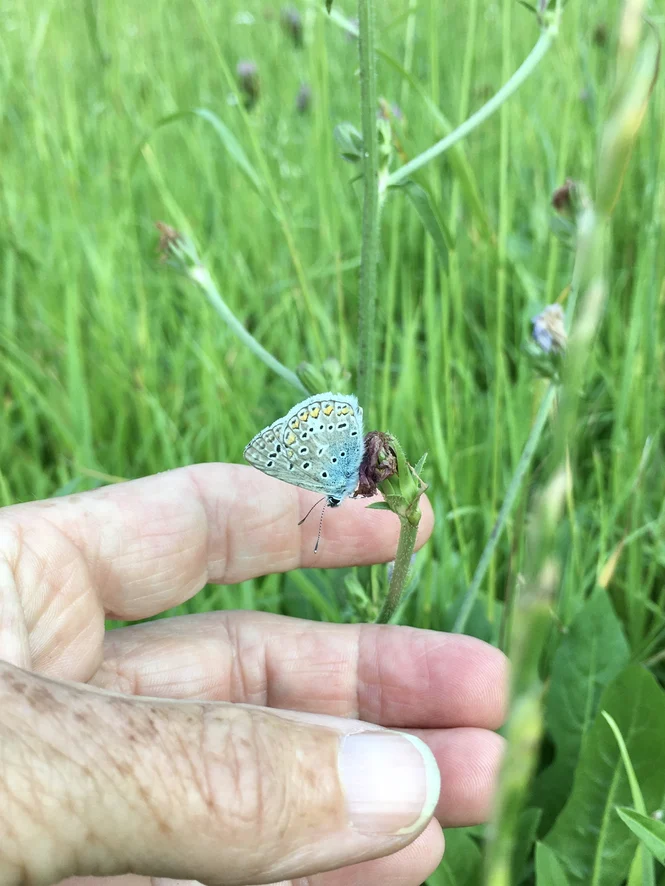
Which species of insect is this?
Polyommatus icarus
